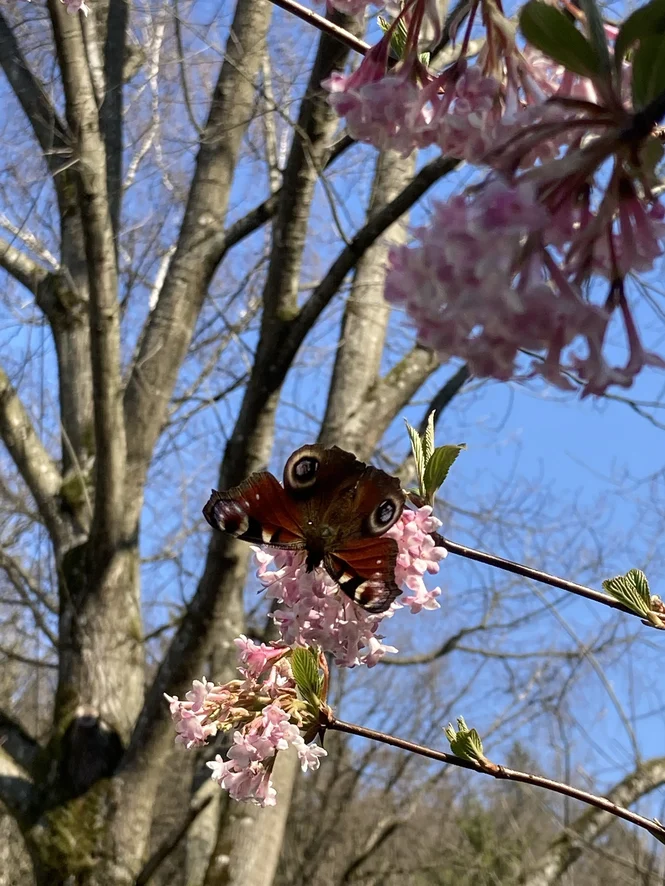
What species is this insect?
Aglais io
